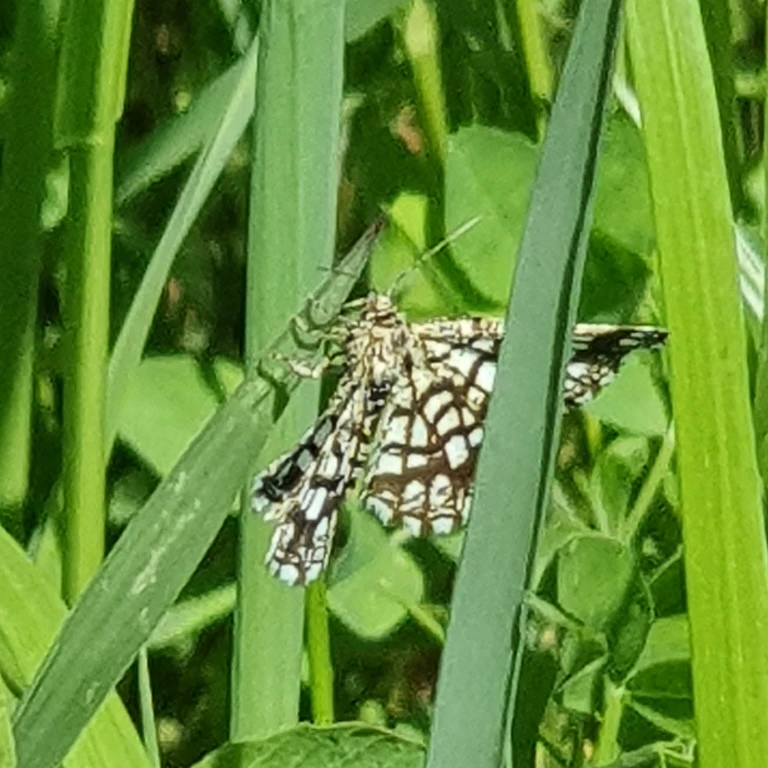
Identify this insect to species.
Chiasmia clathrata
